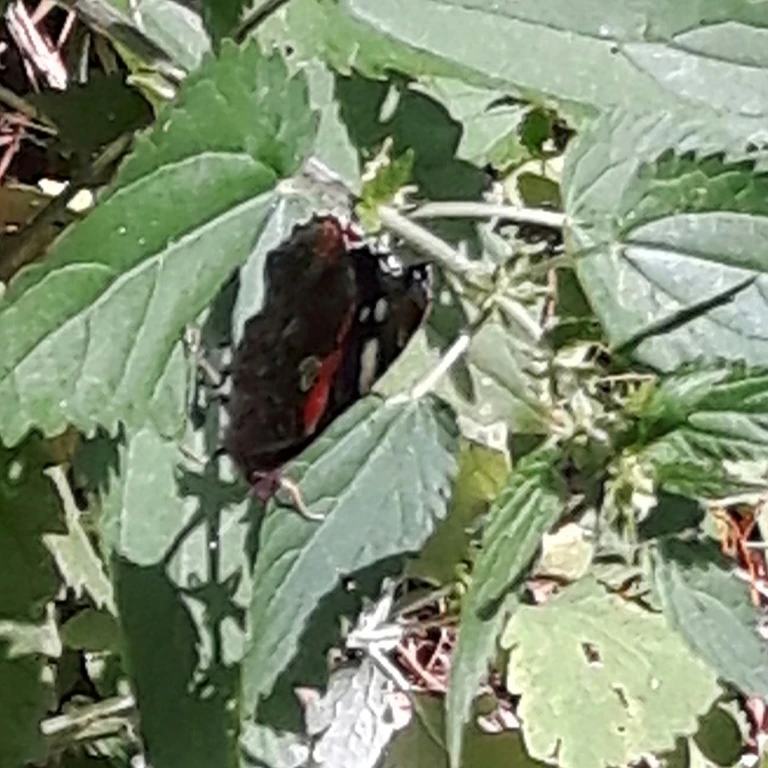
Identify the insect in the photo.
Vanessa atalanta
